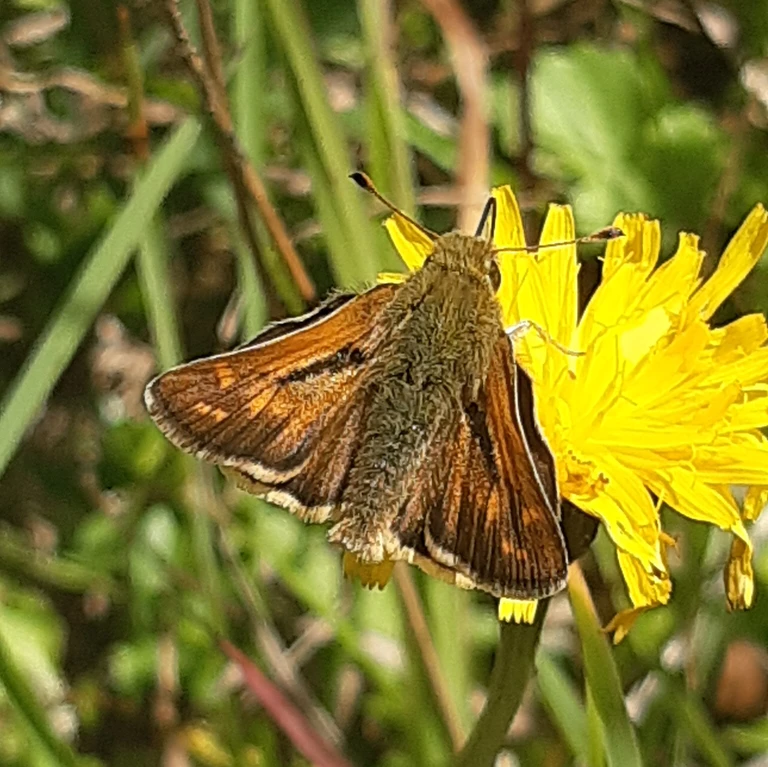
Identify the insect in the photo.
Hesperia comma
